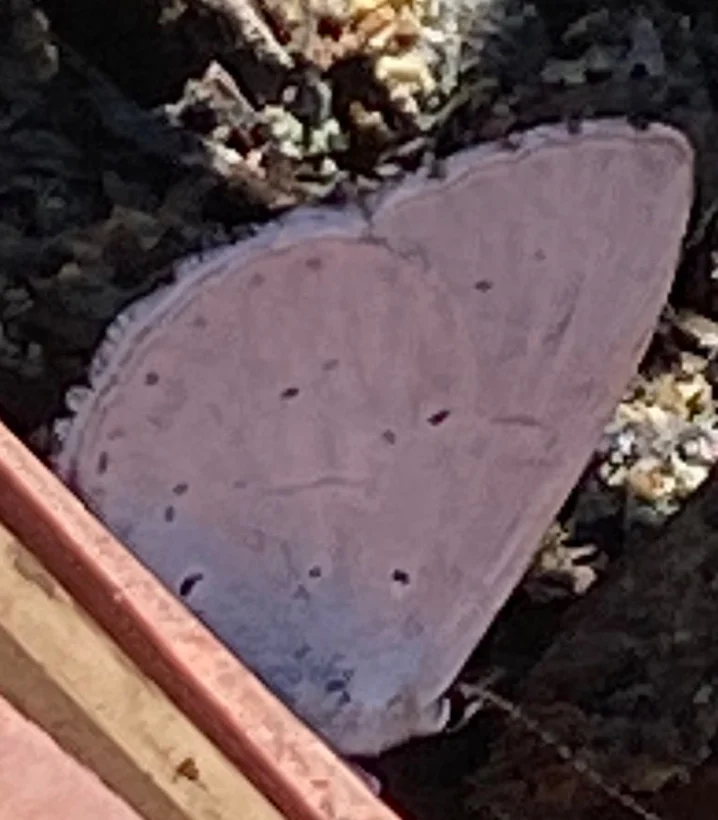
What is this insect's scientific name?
Celastrina argiolus
